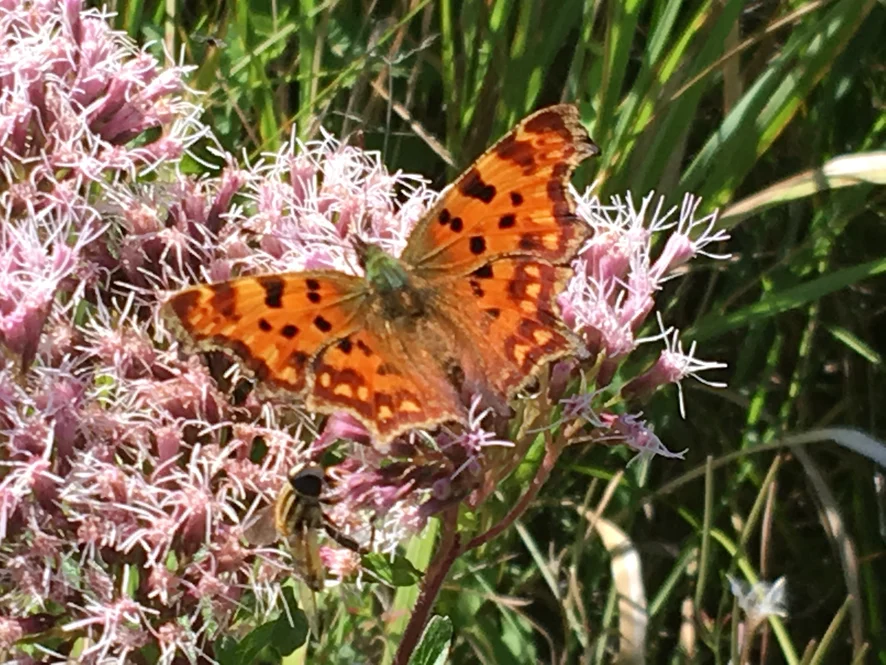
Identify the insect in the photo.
Polygonia c-album
